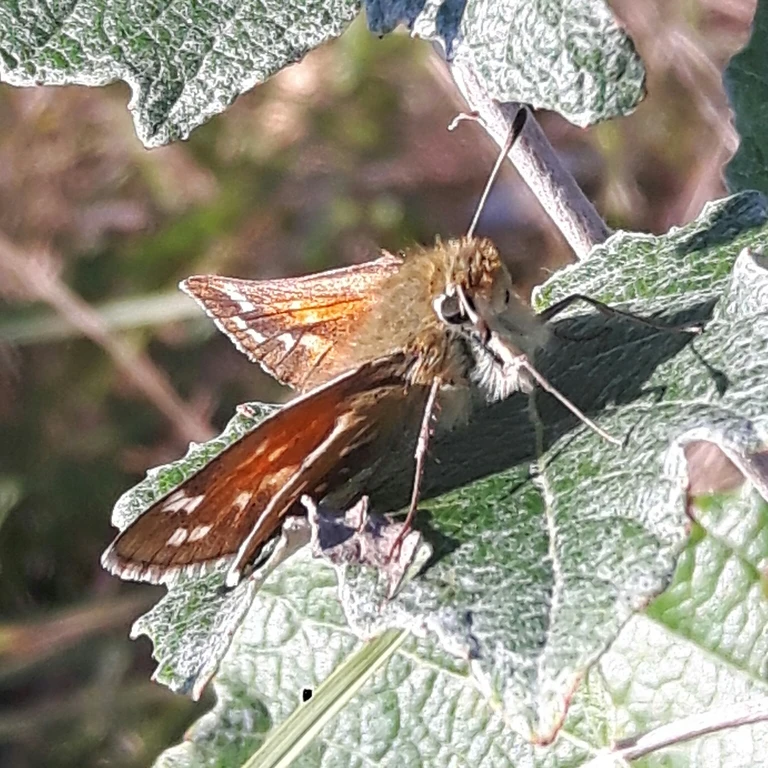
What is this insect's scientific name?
Hesperia comma
